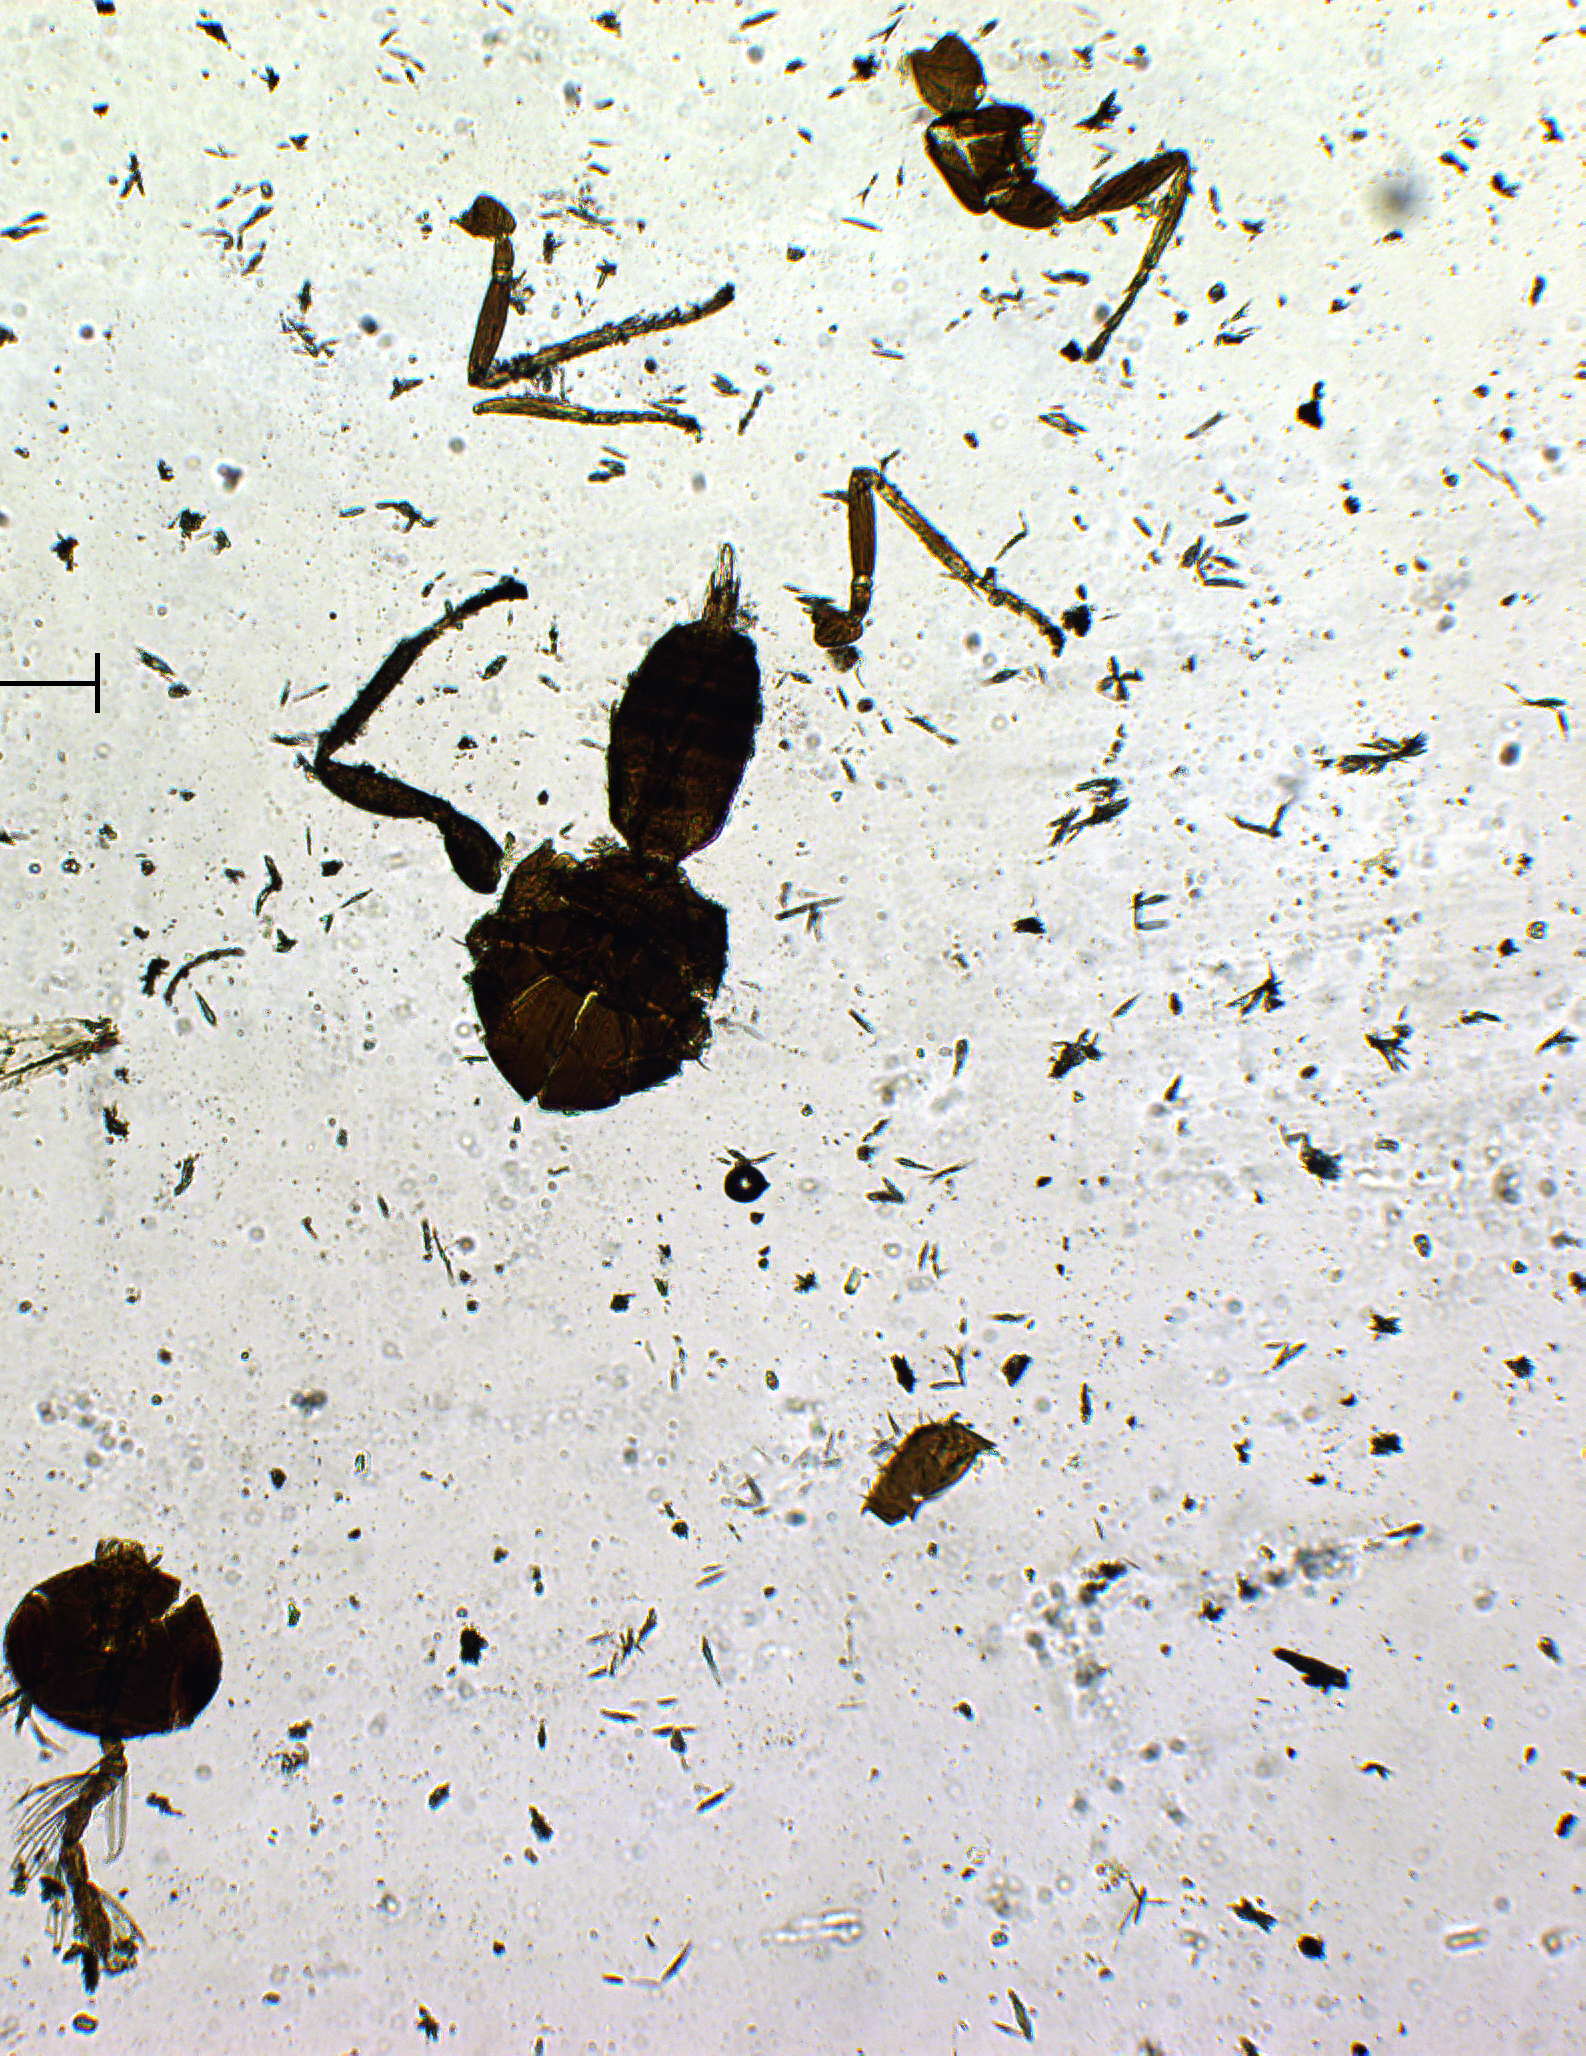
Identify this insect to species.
Tetrastichus kodaikanalensis
